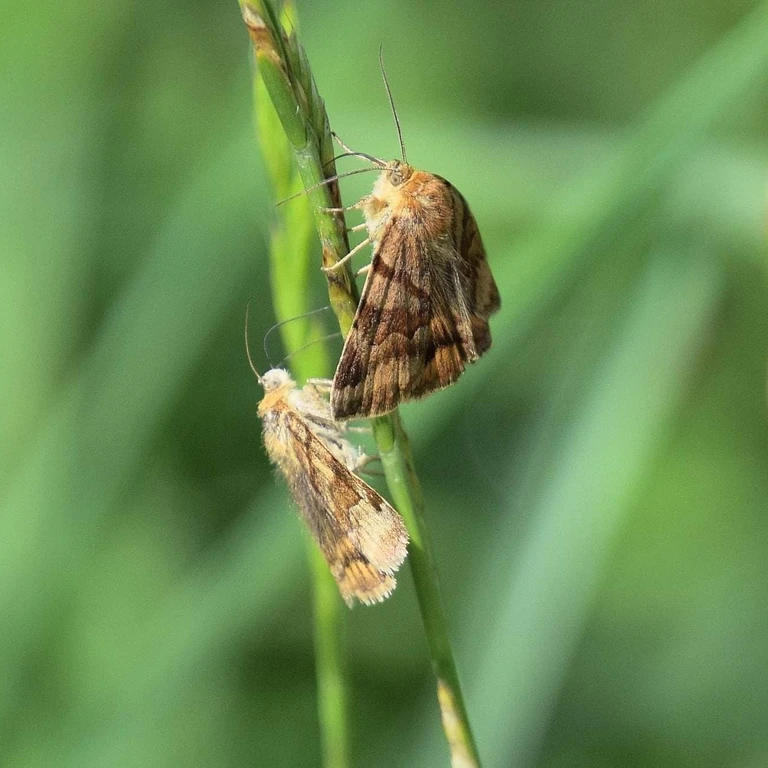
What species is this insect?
Euclidia glyphica
